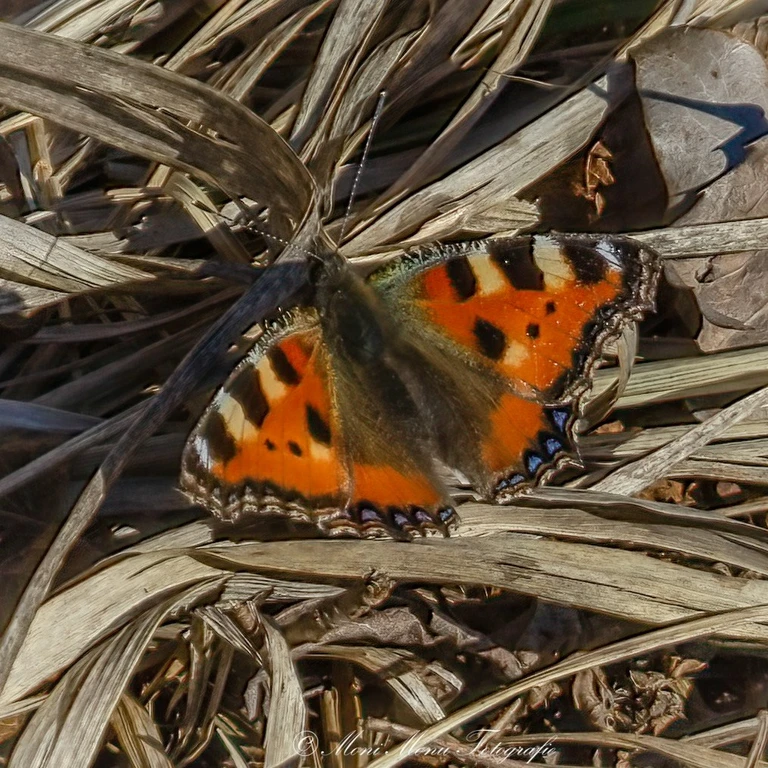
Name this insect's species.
Aglais urticae
